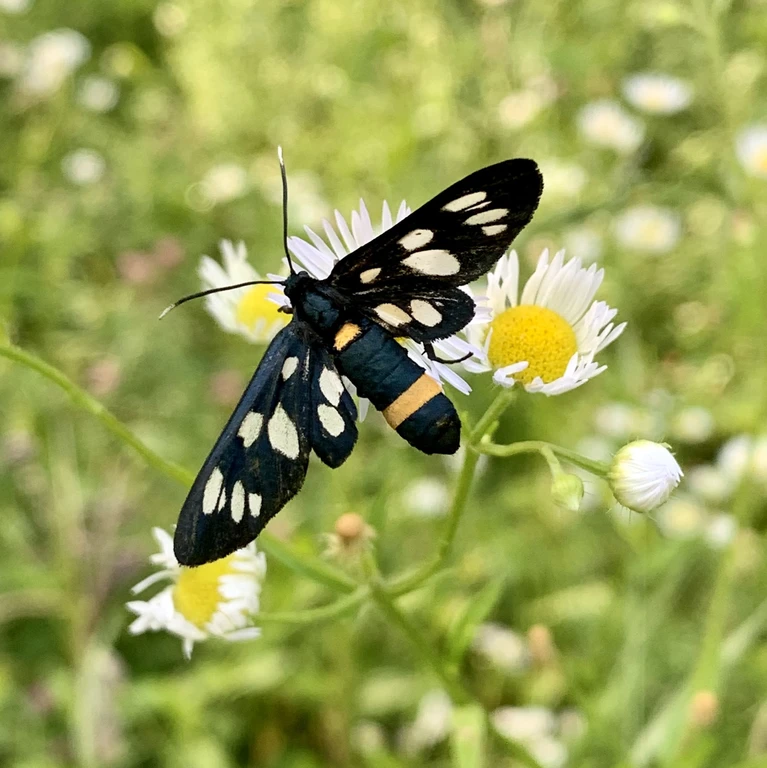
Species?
Amata phegea
